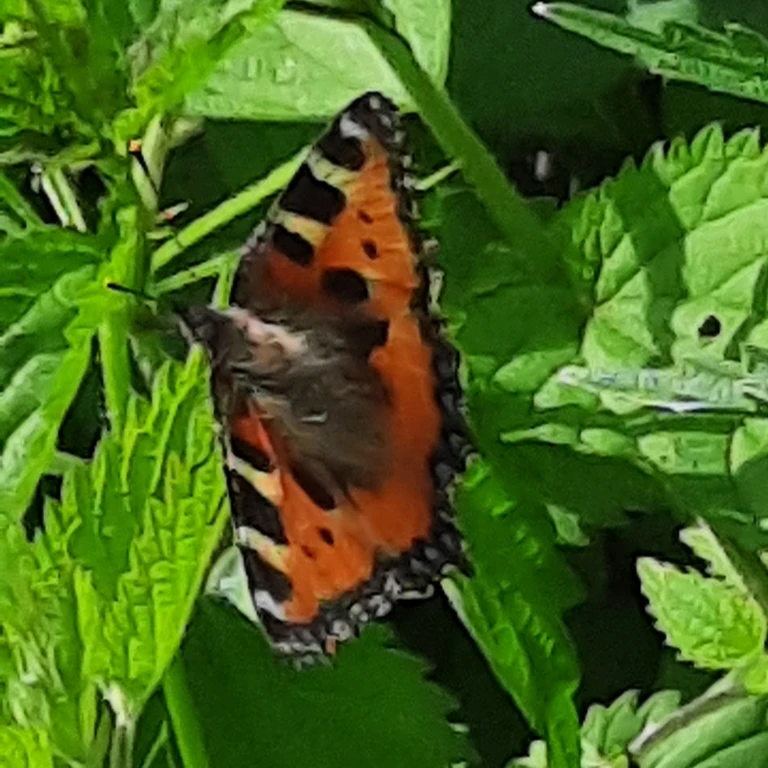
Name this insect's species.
Aglais urticae
